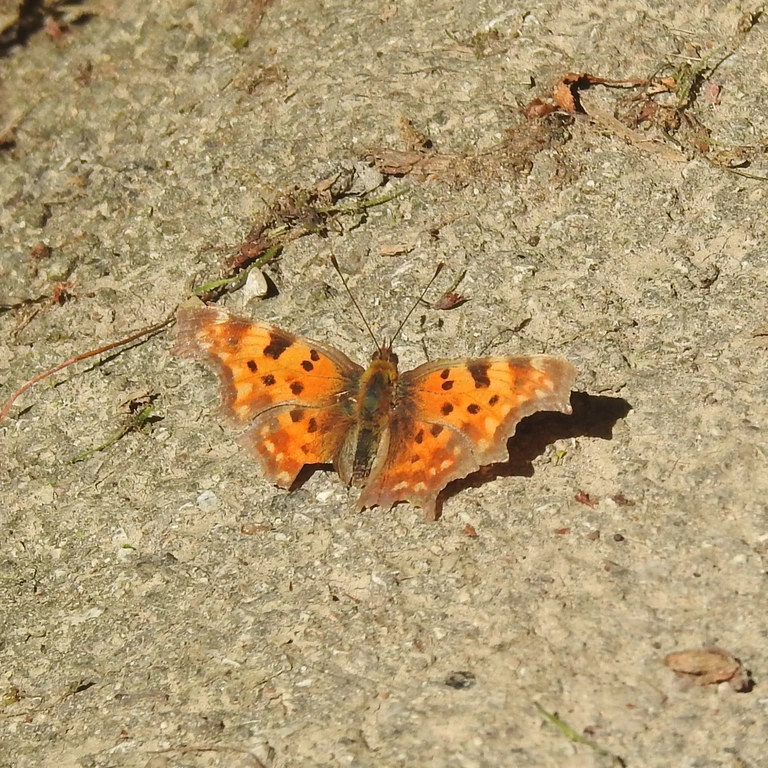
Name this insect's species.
Polygonia c-album
